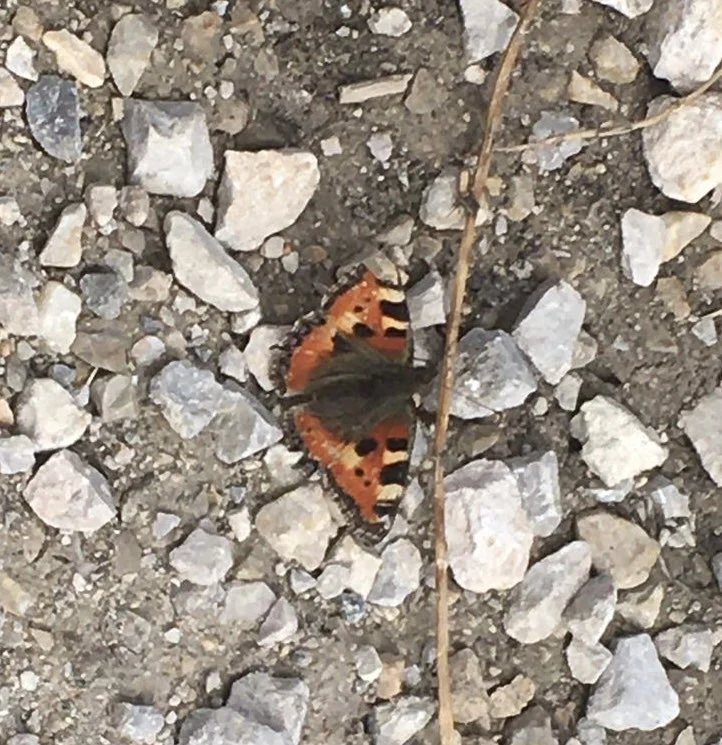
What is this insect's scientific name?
Aglais urticae
